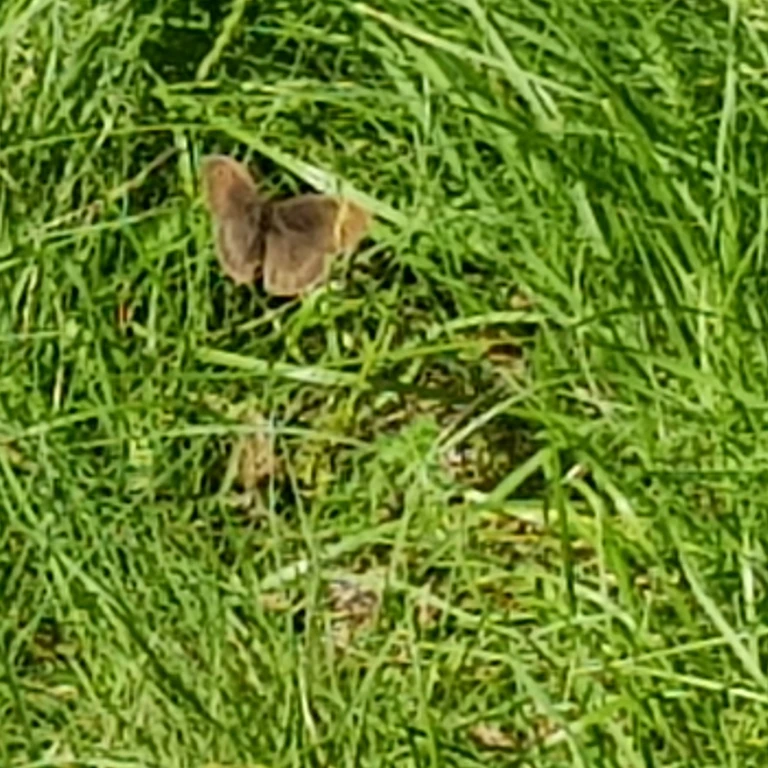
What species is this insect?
Maniola jurtina
